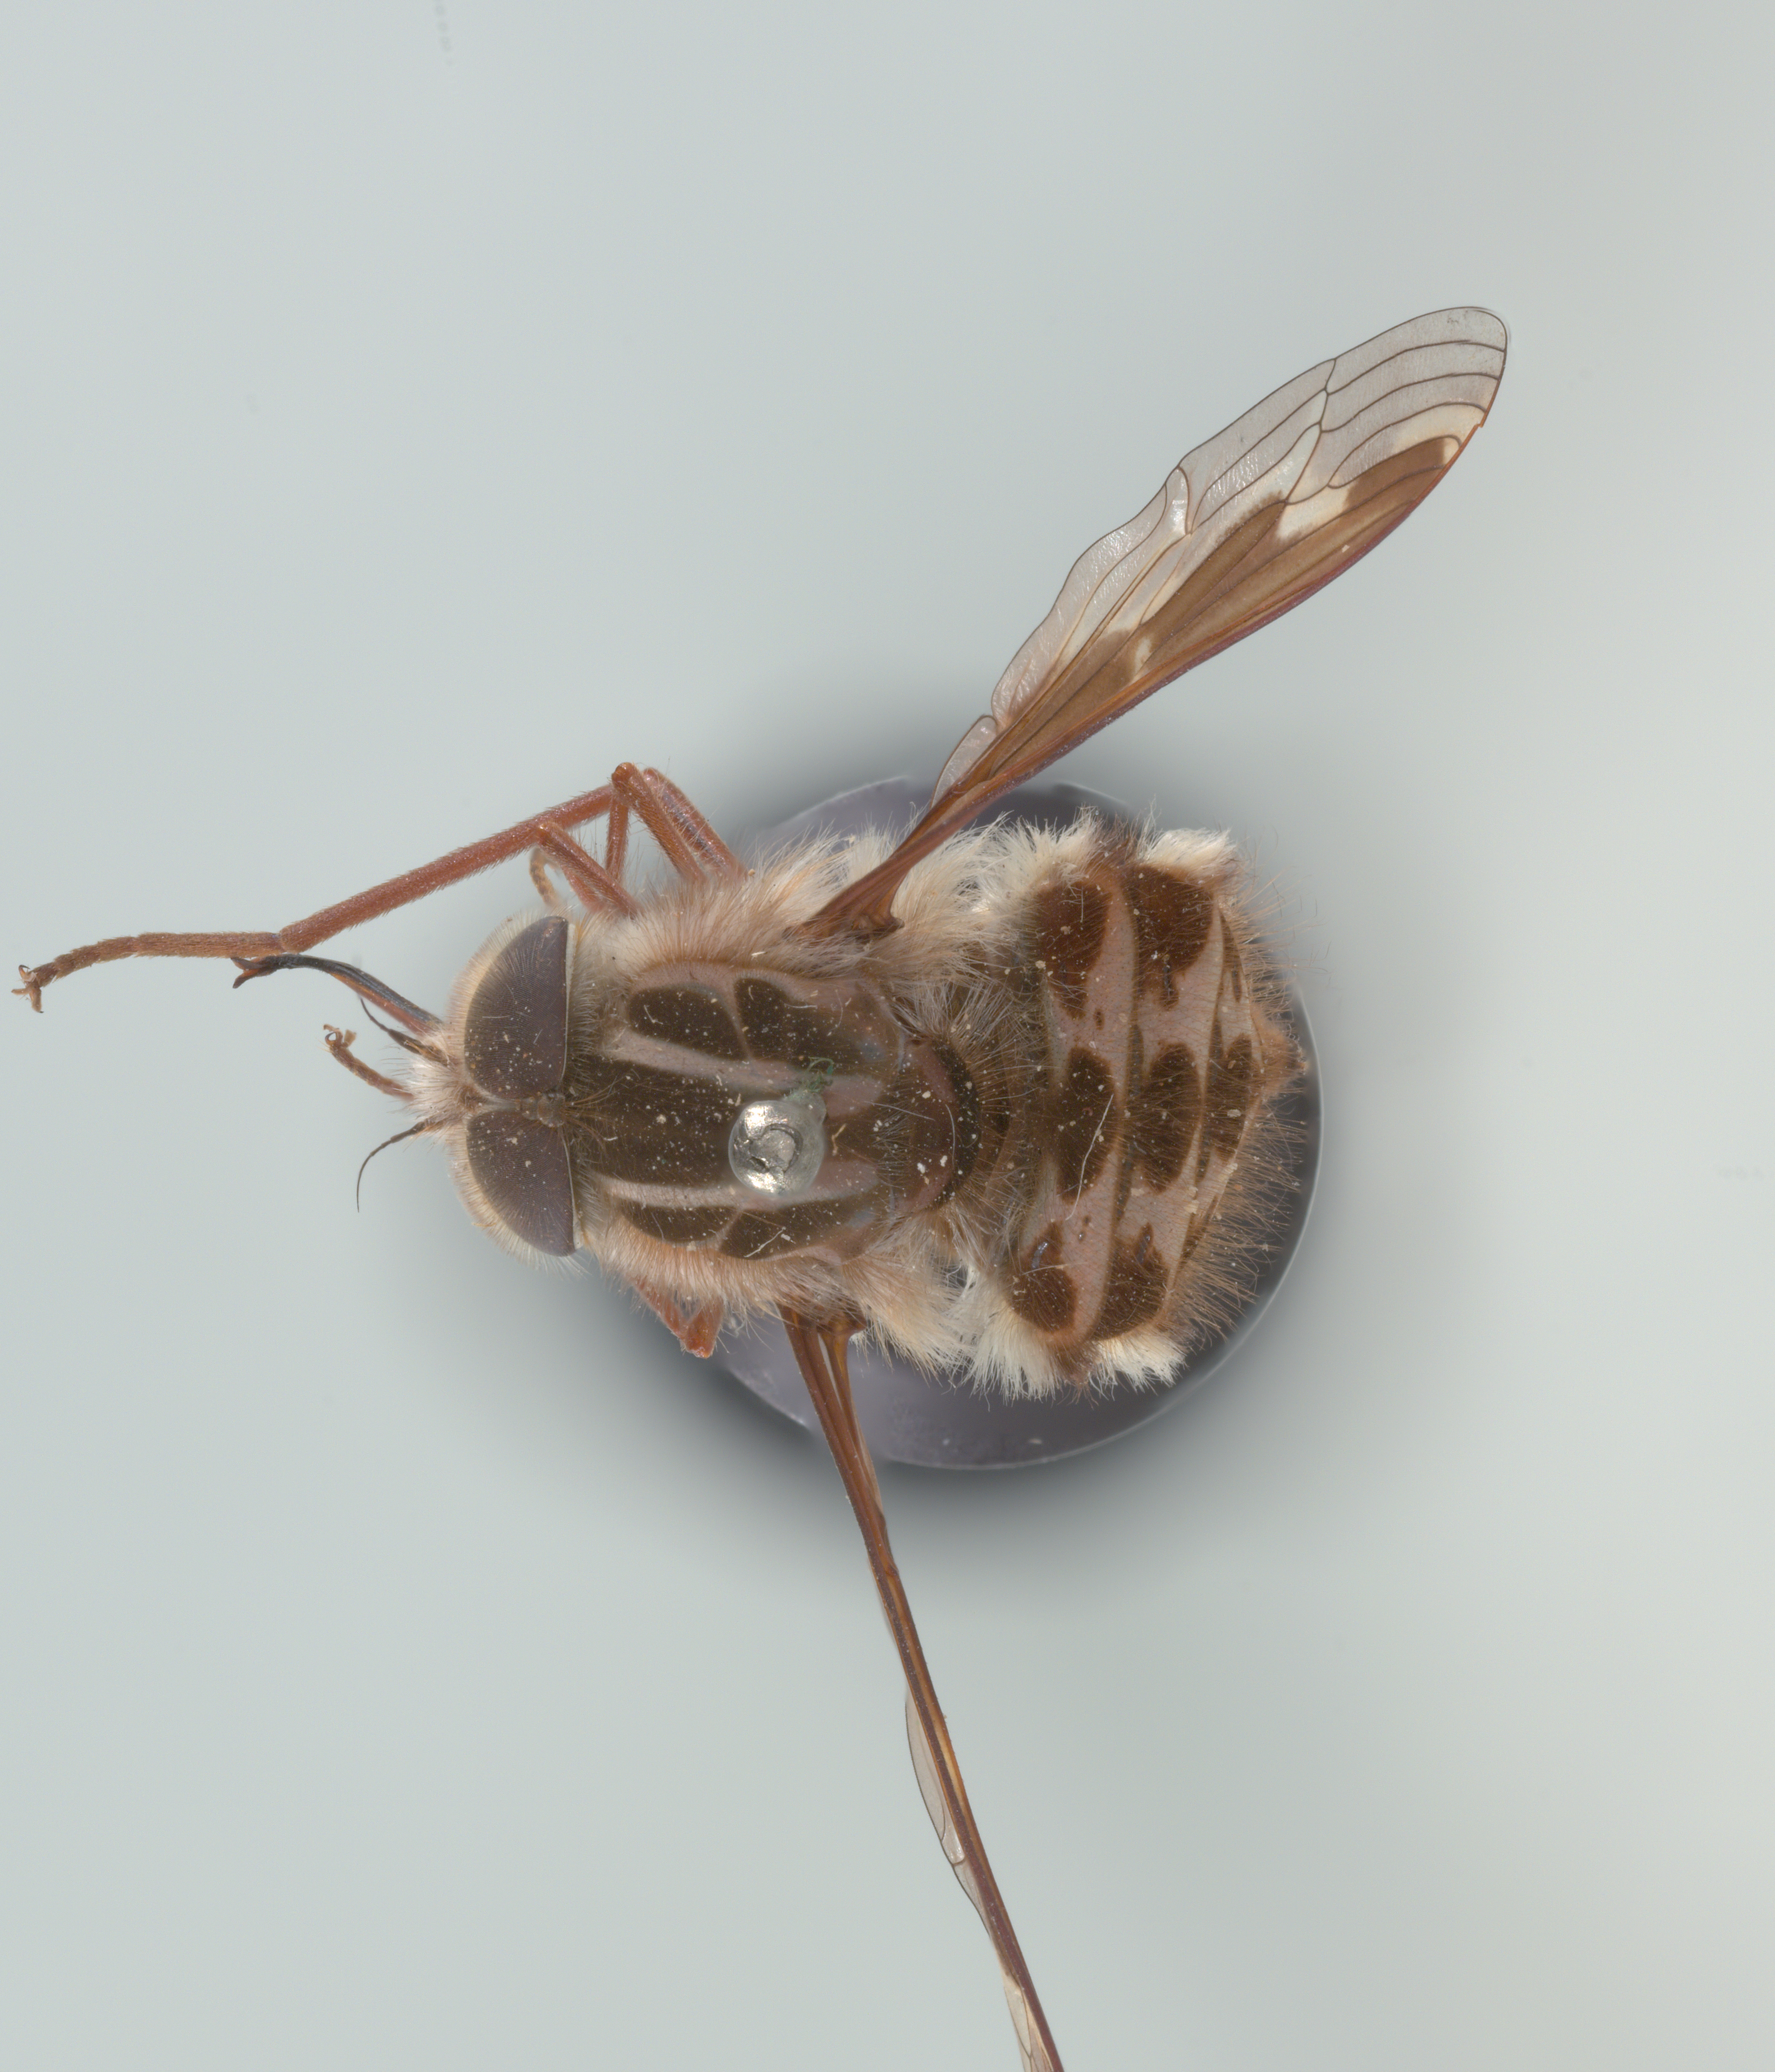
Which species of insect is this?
Trichophthalma niveibarbis
